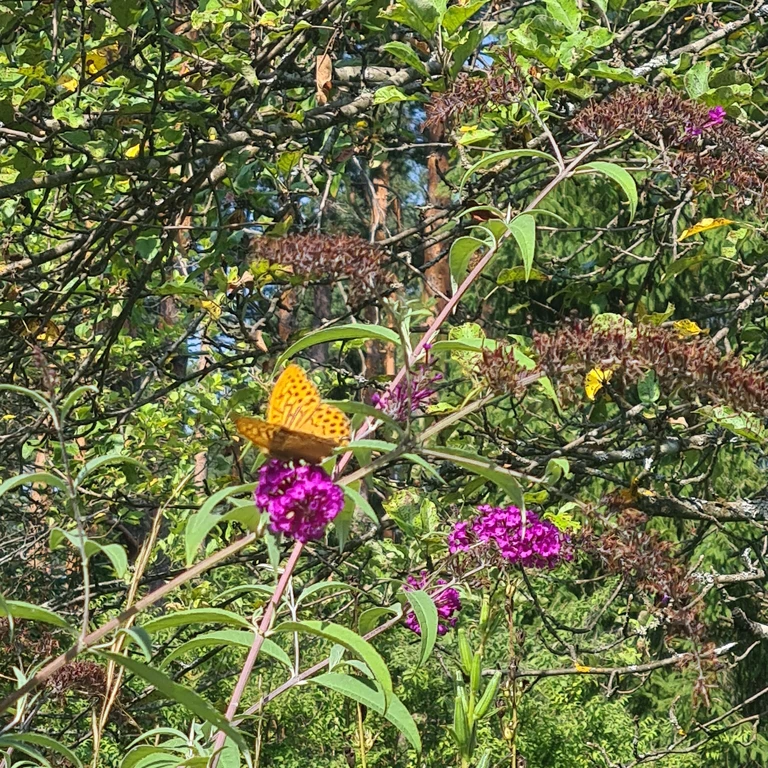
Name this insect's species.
Argynnis paphia
